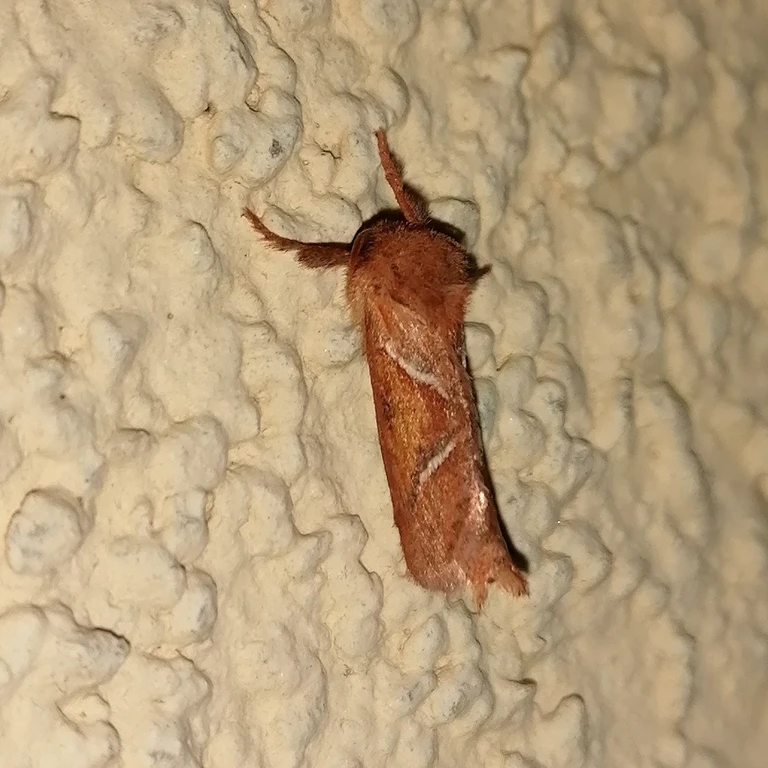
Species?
Triodia sylvina
